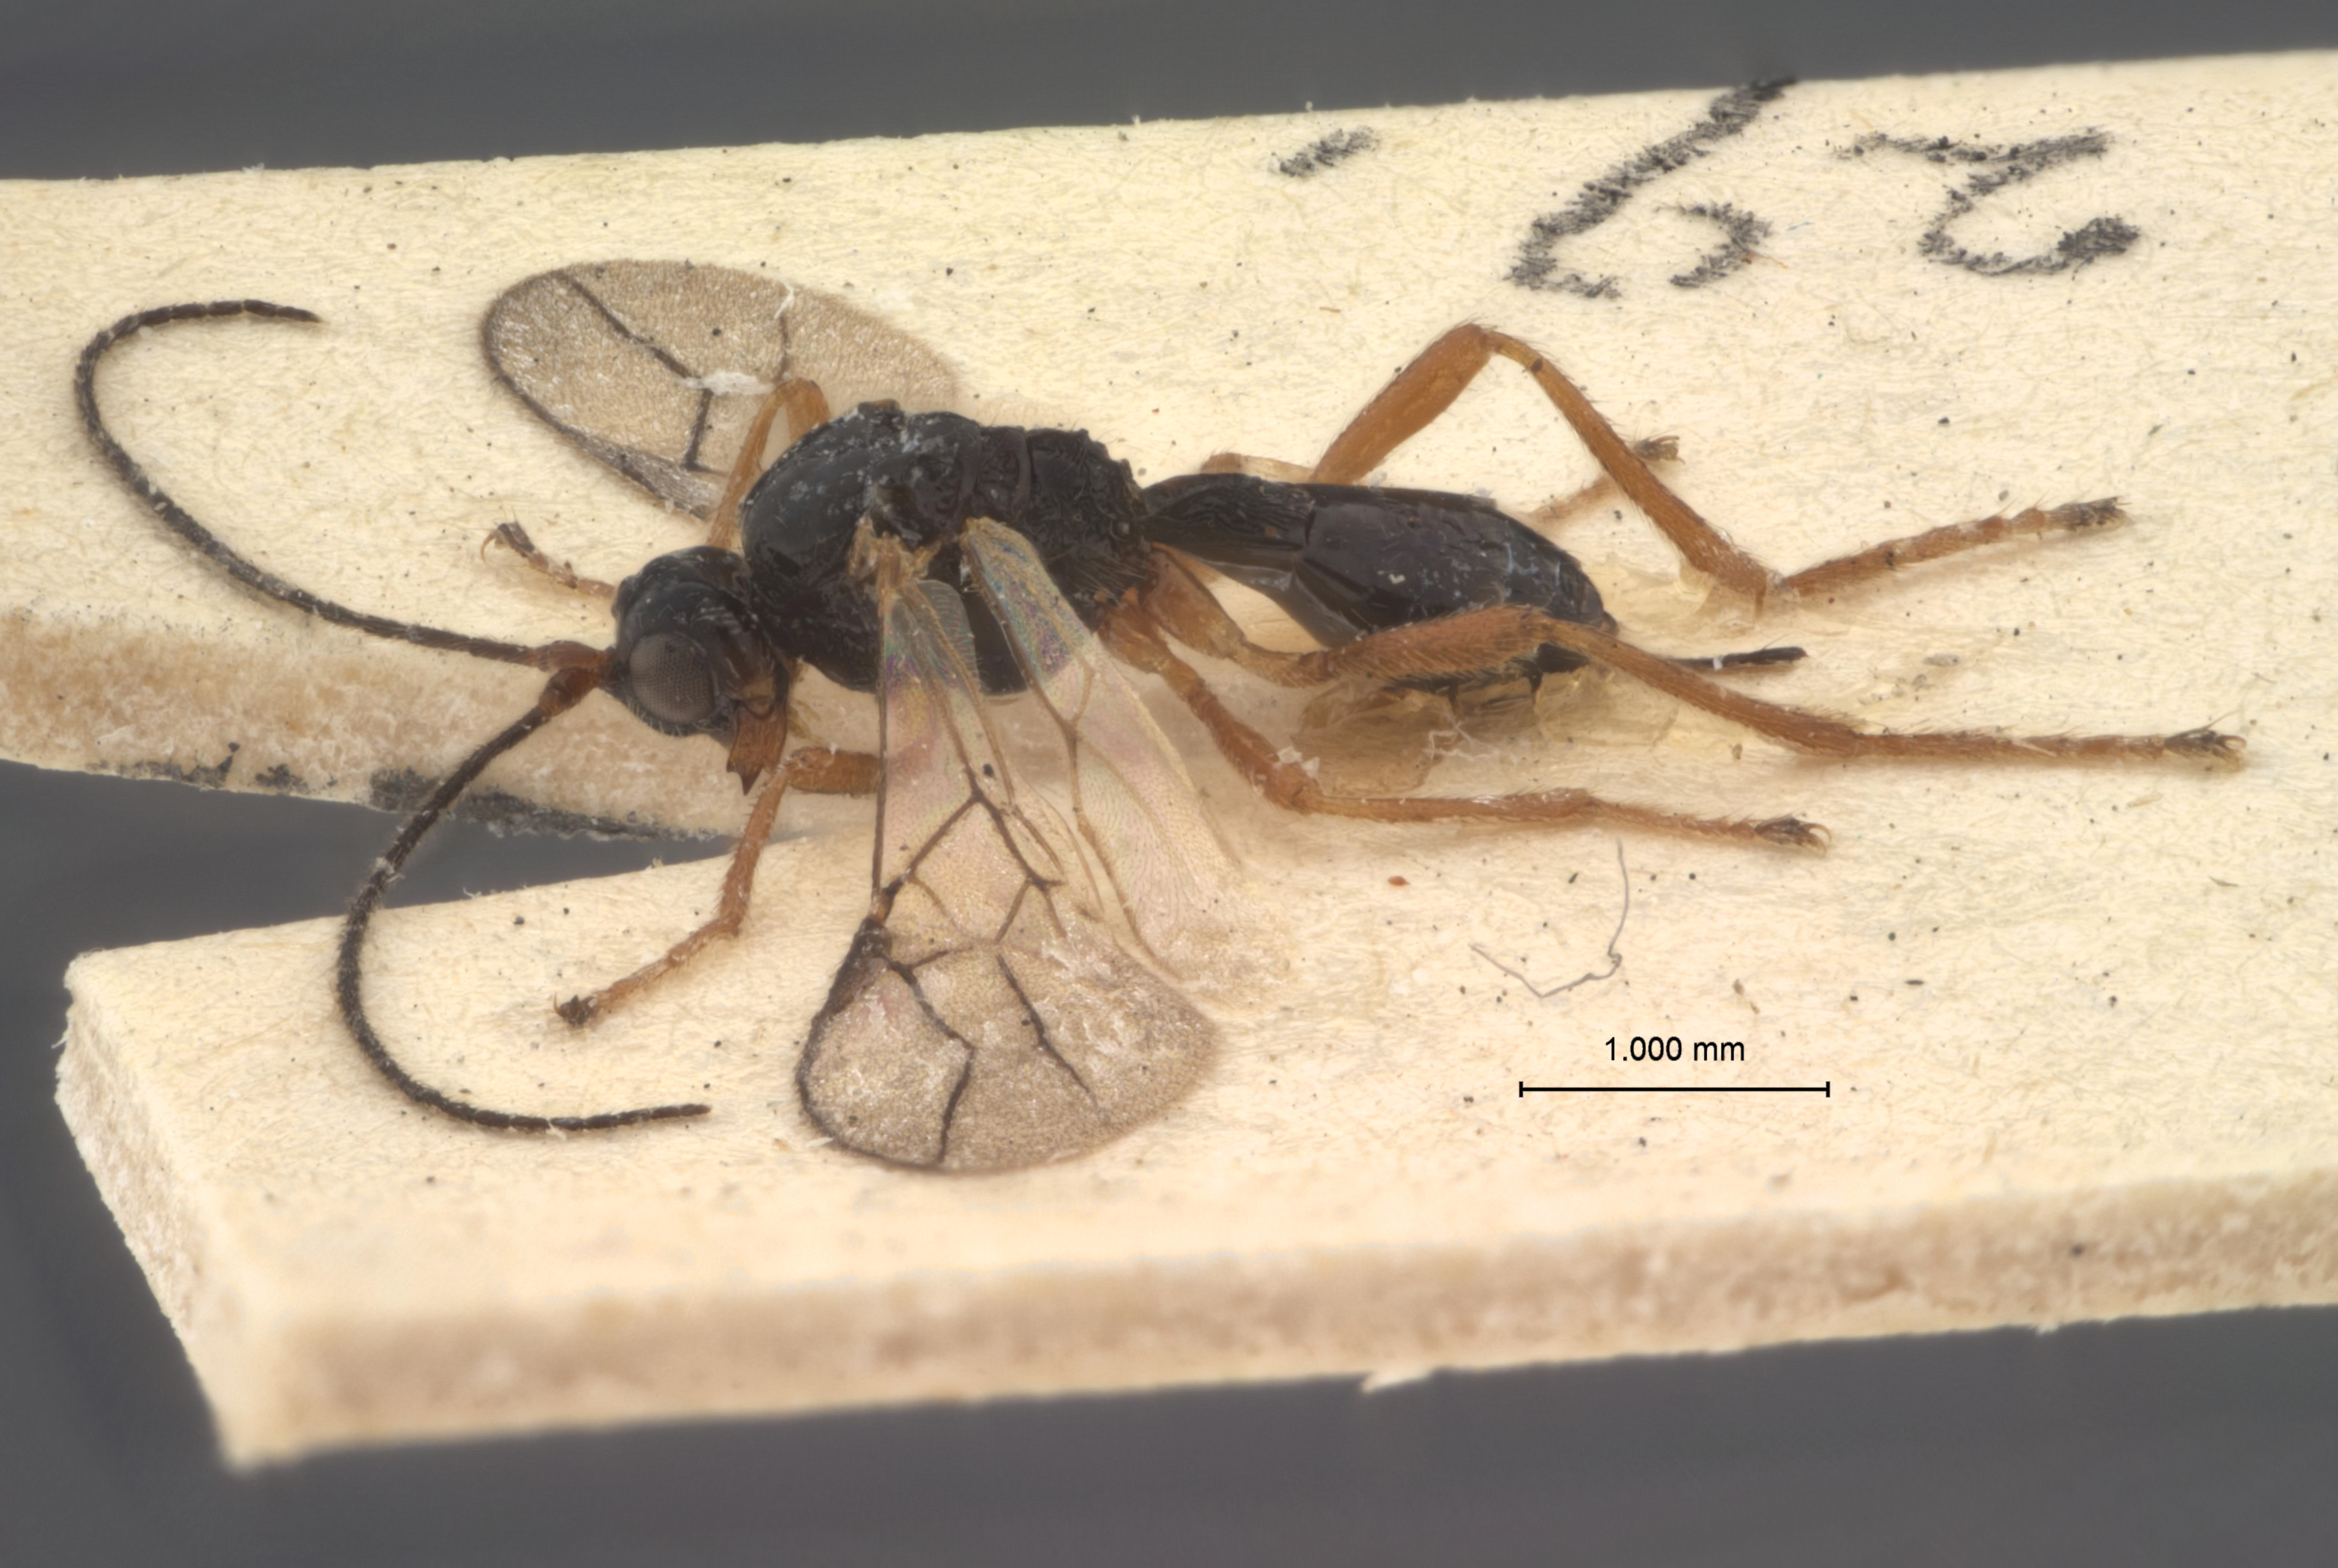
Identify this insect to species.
Phaenocarpa canaliculata
